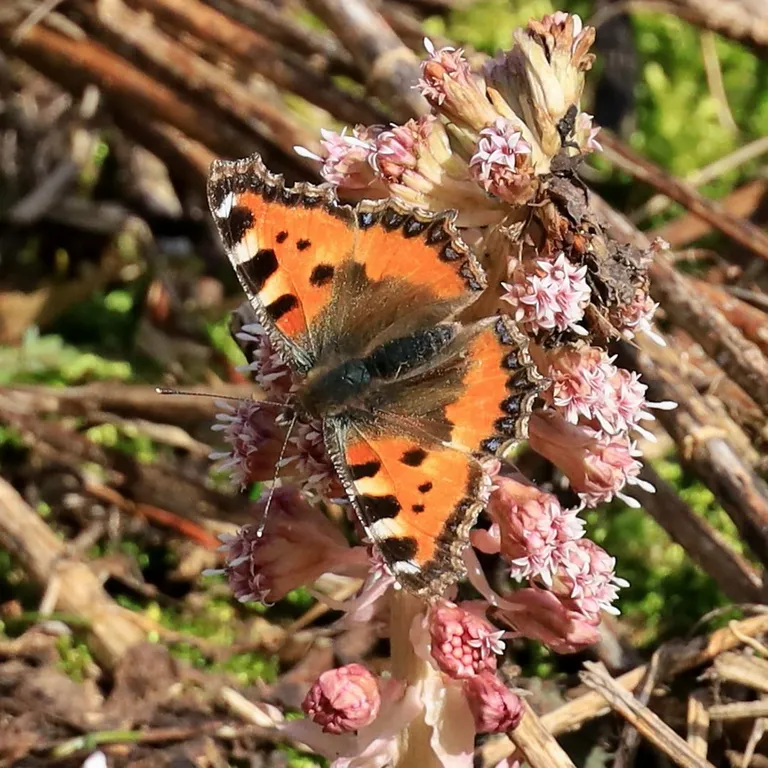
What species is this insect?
Aglais urticae
